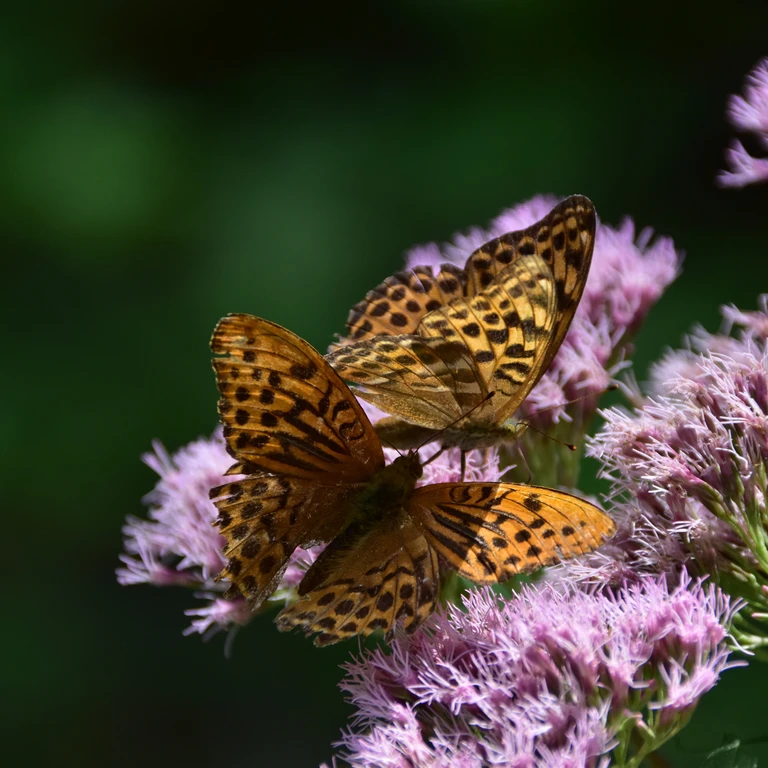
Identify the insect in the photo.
Argynnis paphia
